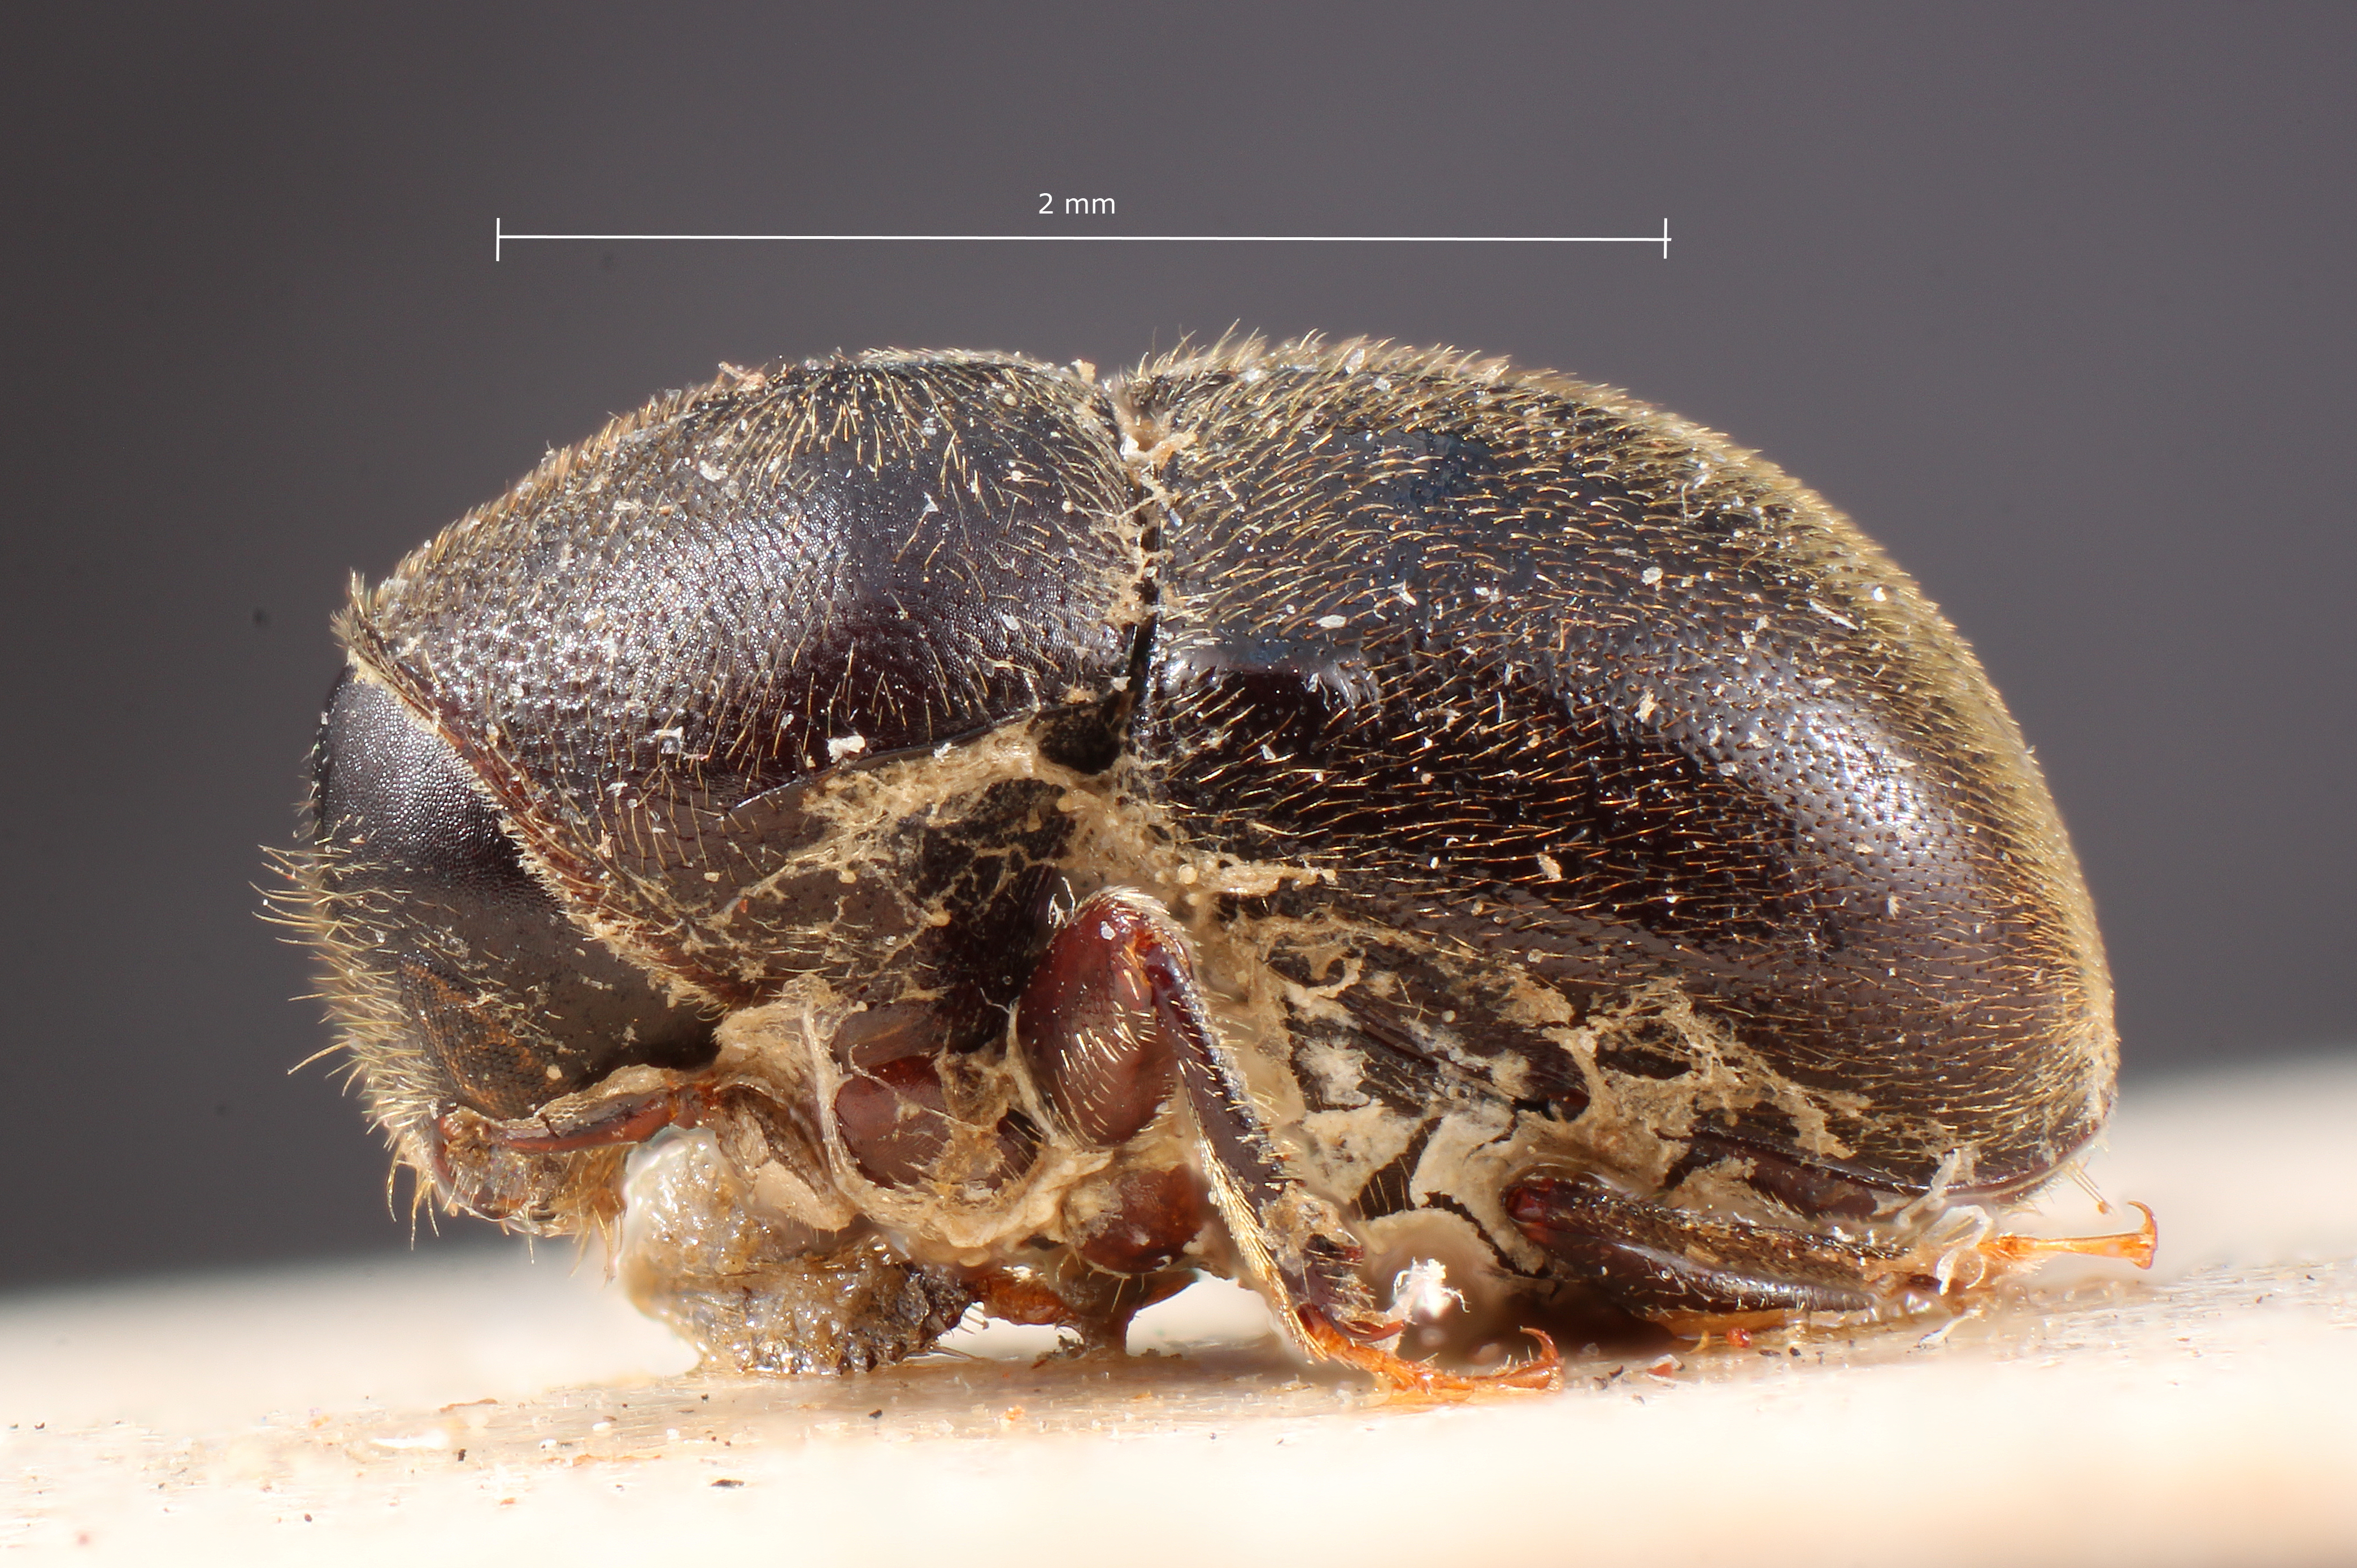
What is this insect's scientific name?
Prionoscelis argentinensis
